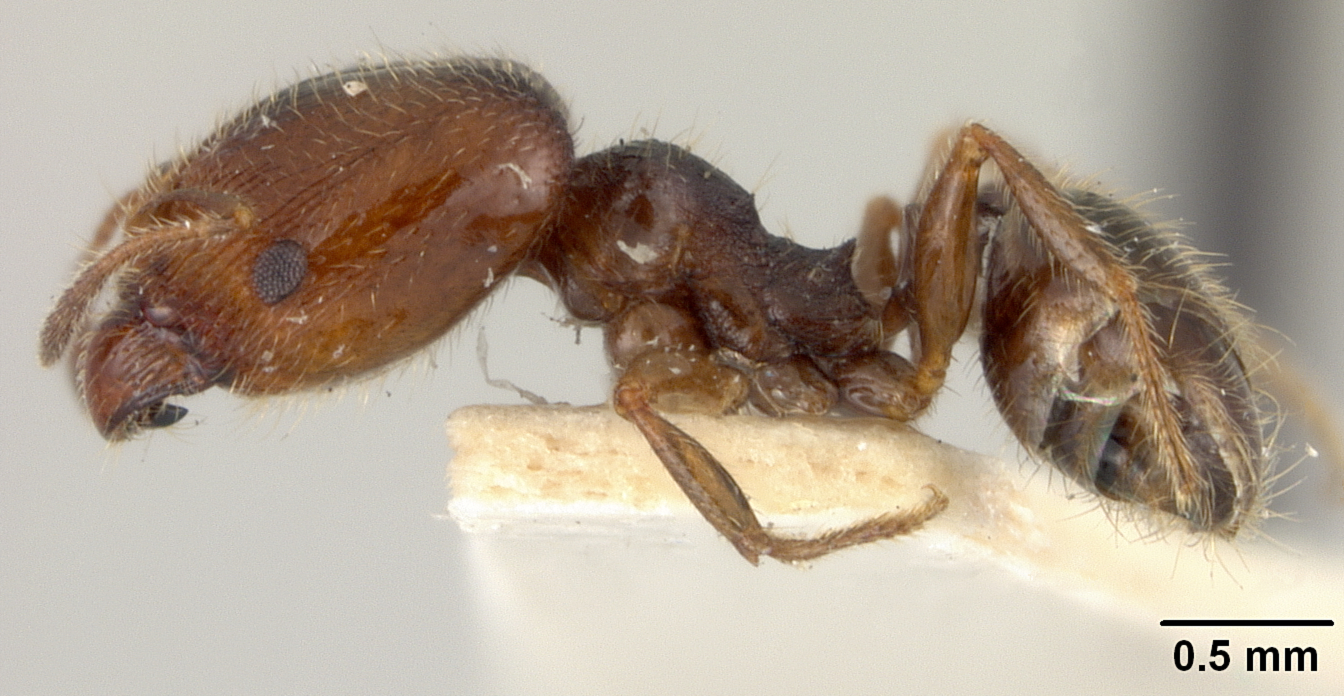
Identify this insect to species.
Pheidole pilifera
